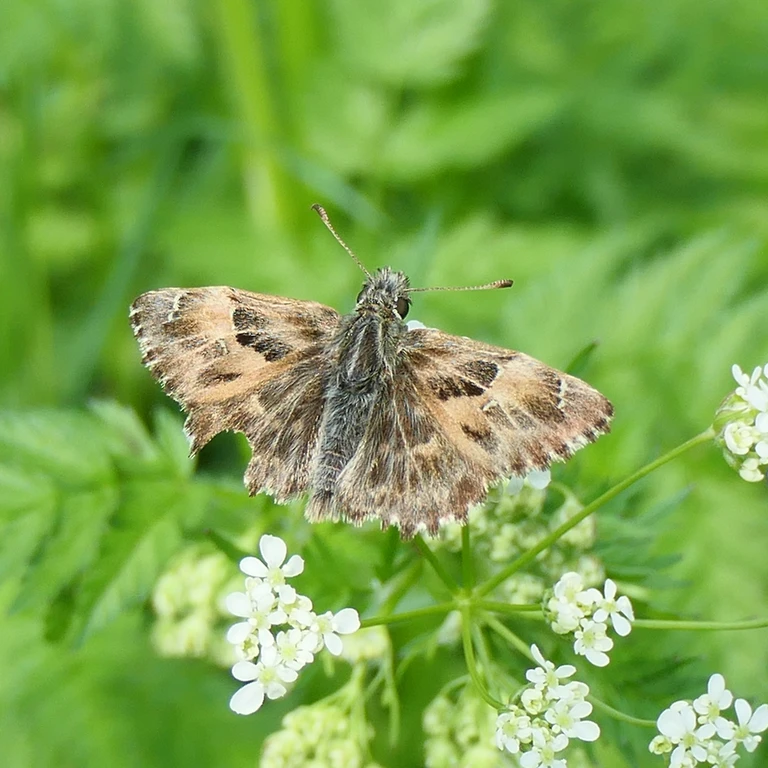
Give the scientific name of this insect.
Carcharodus alceae
